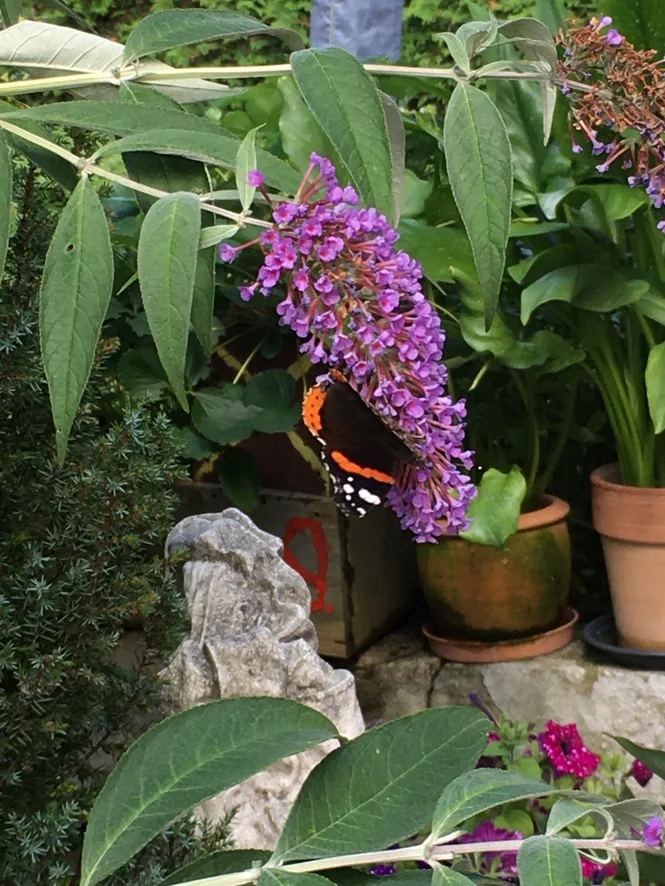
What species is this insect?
Vanessa atalanta
